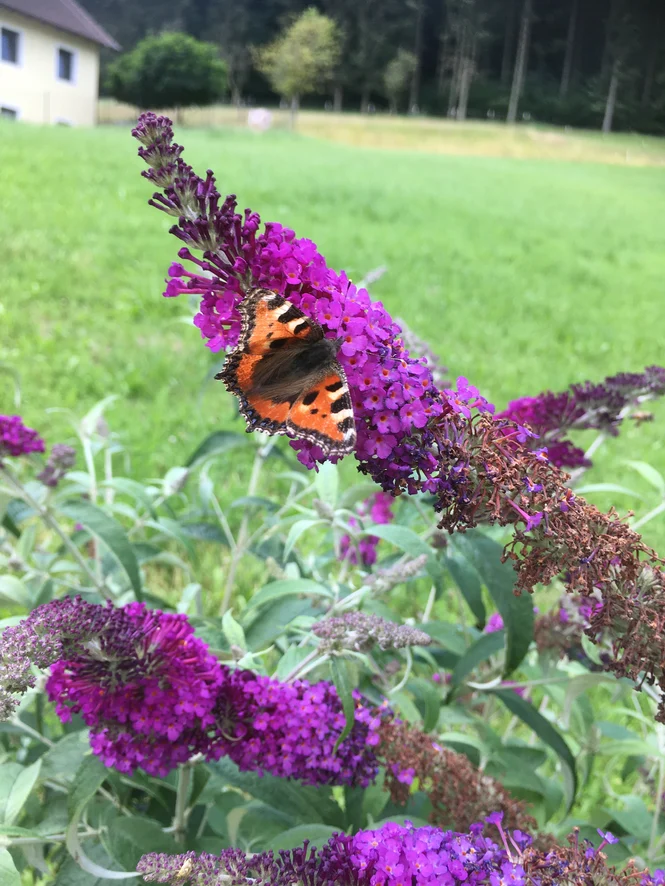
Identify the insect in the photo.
Aglais urticae
